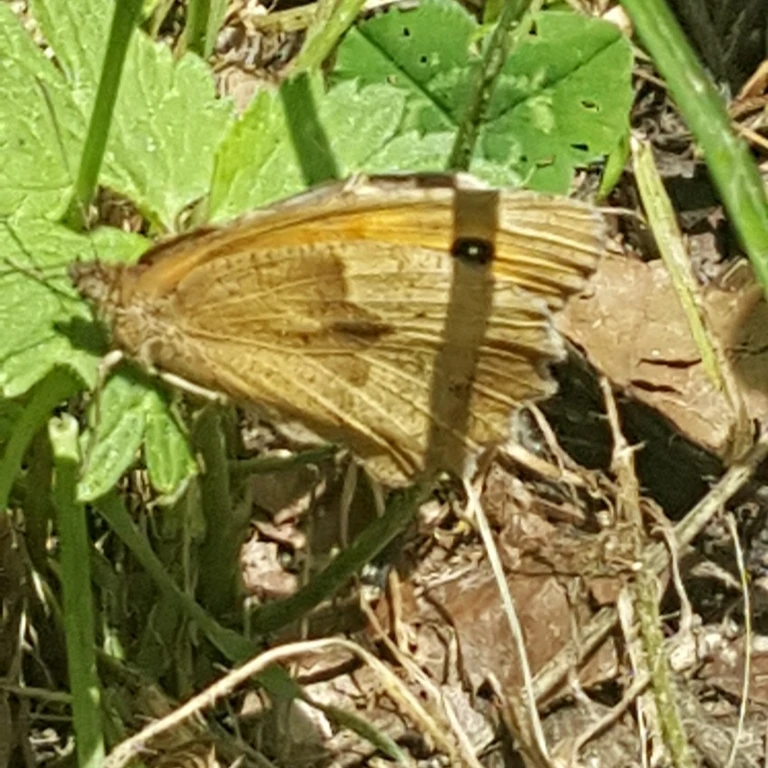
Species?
Maniola jurtina
